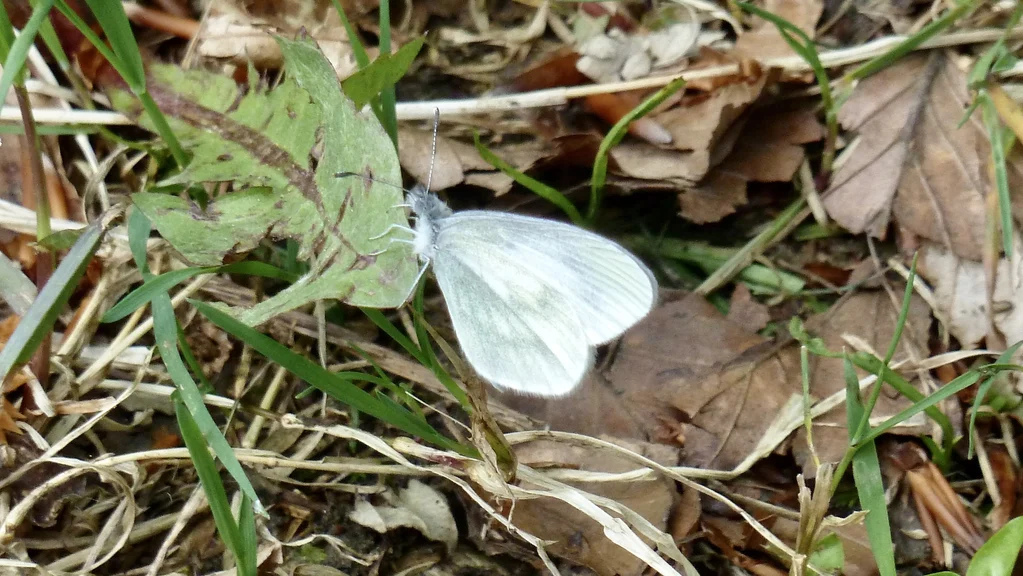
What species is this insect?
Leptidea sinapis/juvernica
